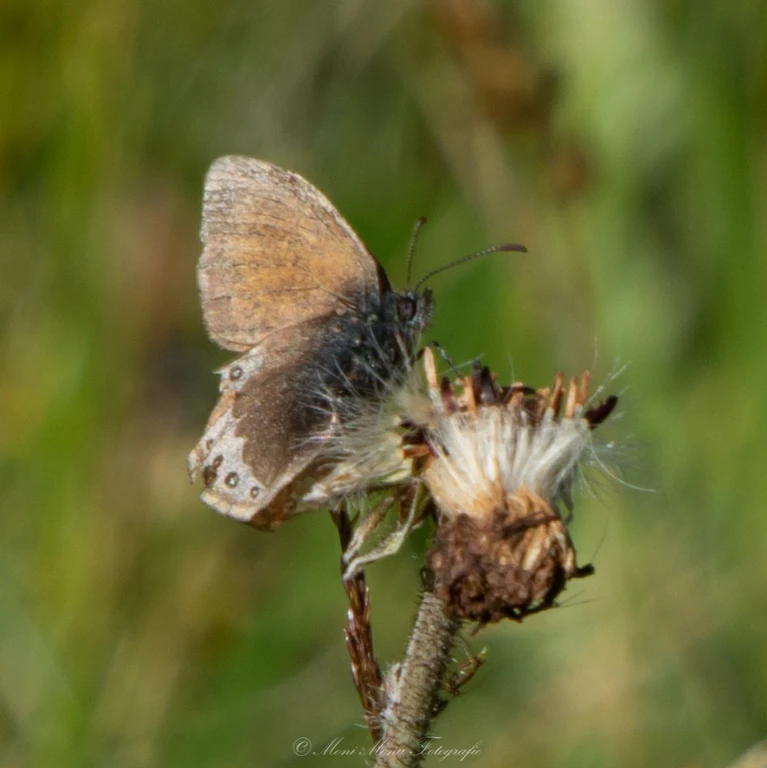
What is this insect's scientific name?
Coenonympha gardetta
